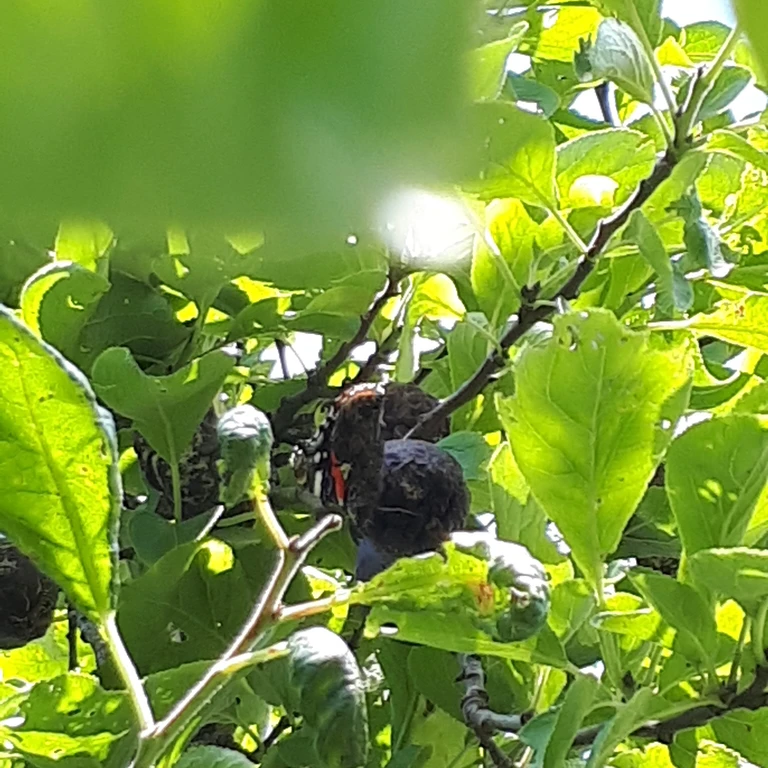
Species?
Vanessa atalanta
